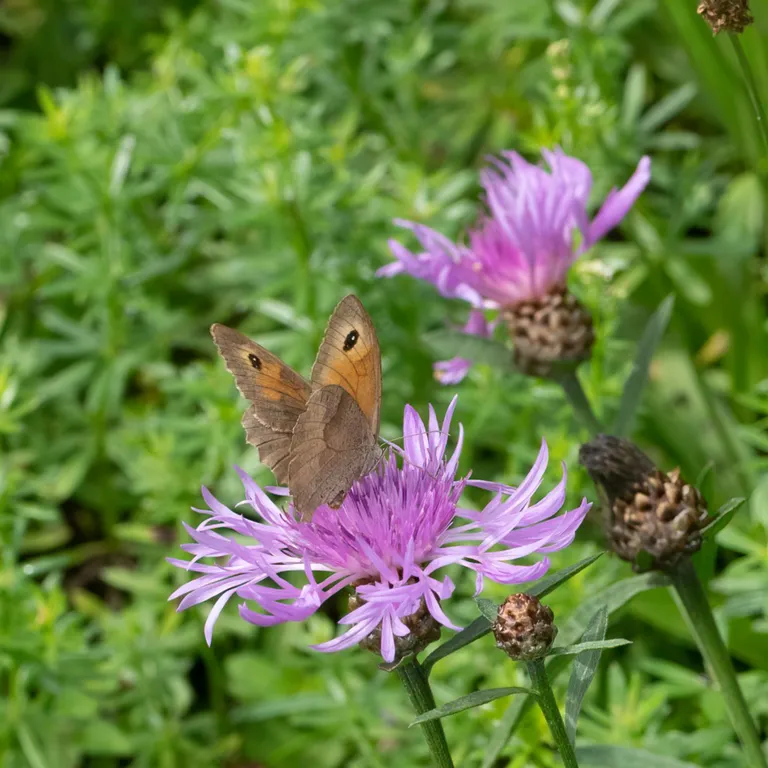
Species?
Maniola jurtina
